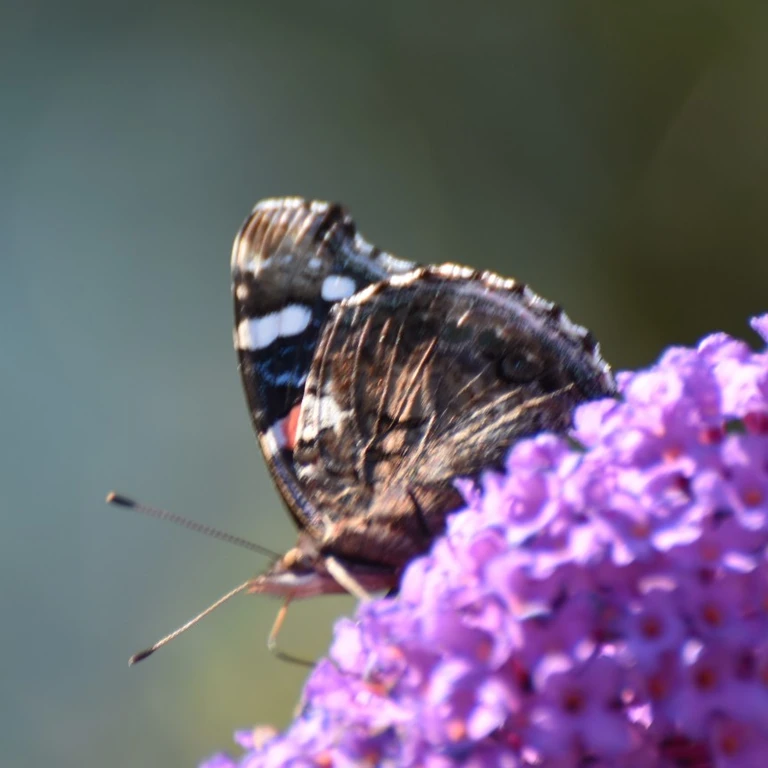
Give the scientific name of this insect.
Vanessa atalanta
